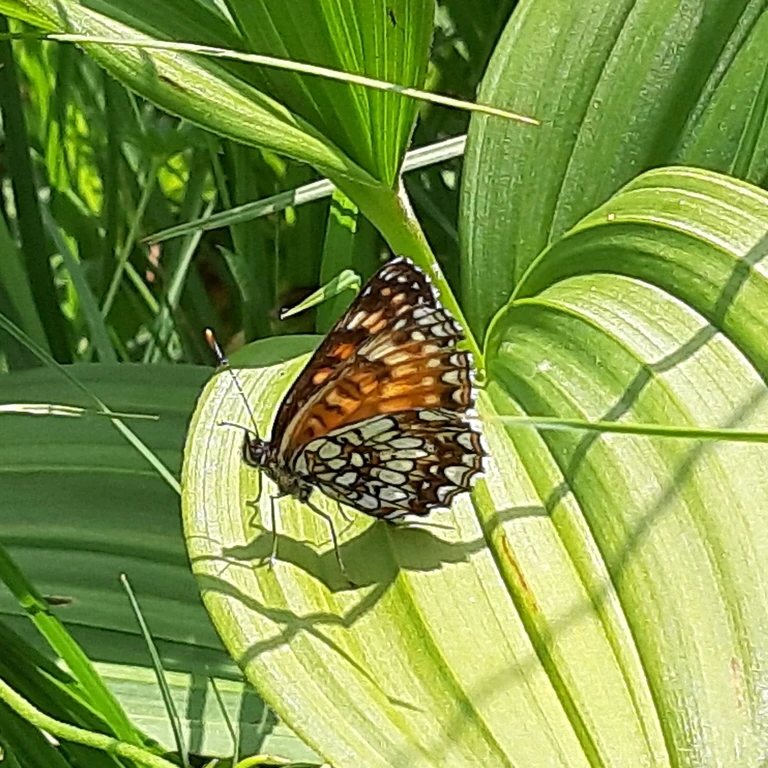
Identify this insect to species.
Melitaea diamina
